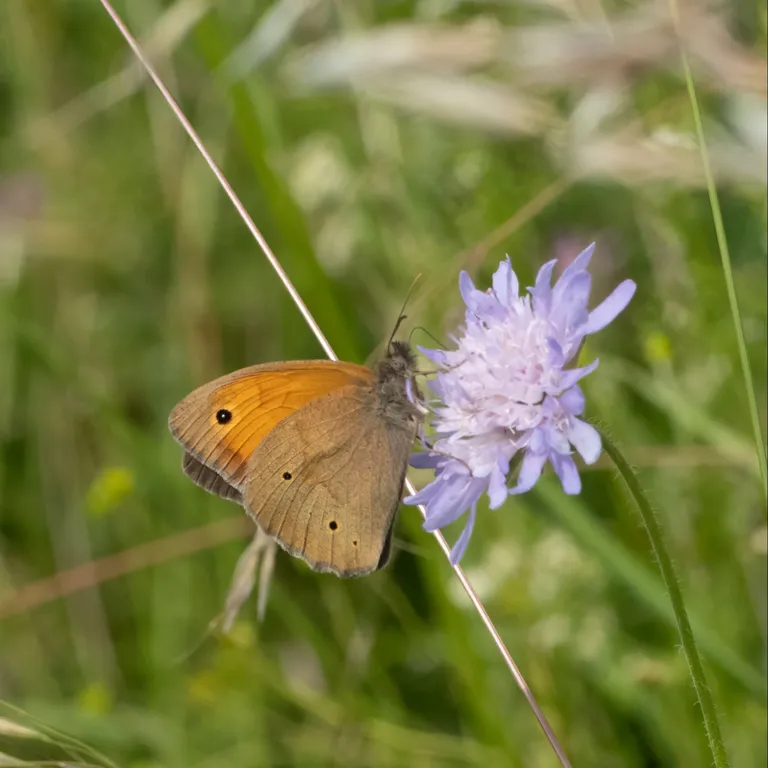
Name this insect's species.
Maniola jurtina
